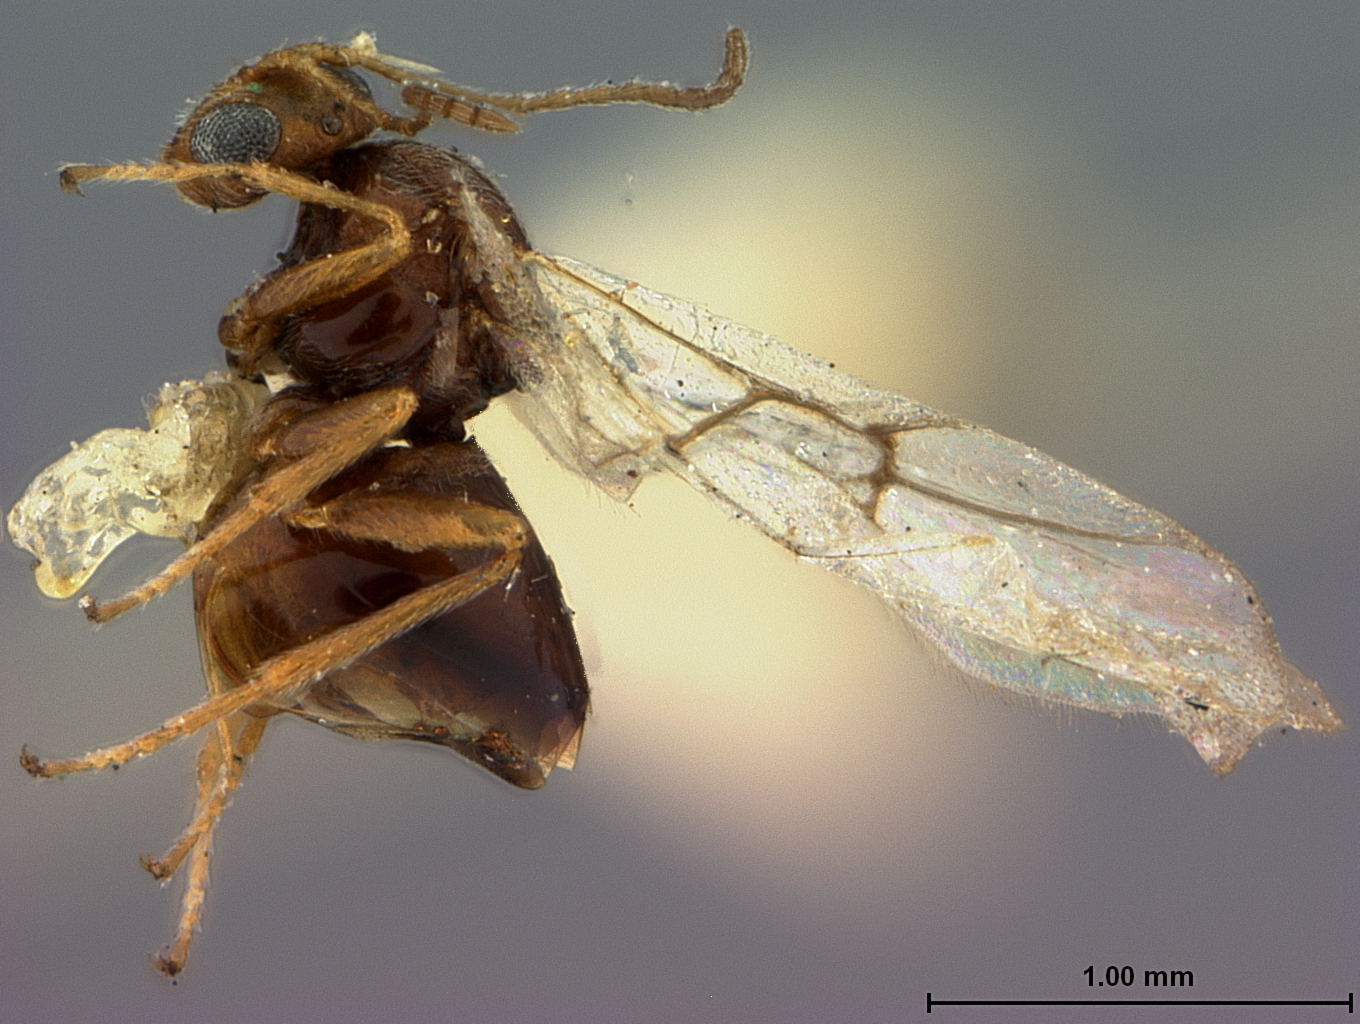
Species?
Dryophanta cressoni
